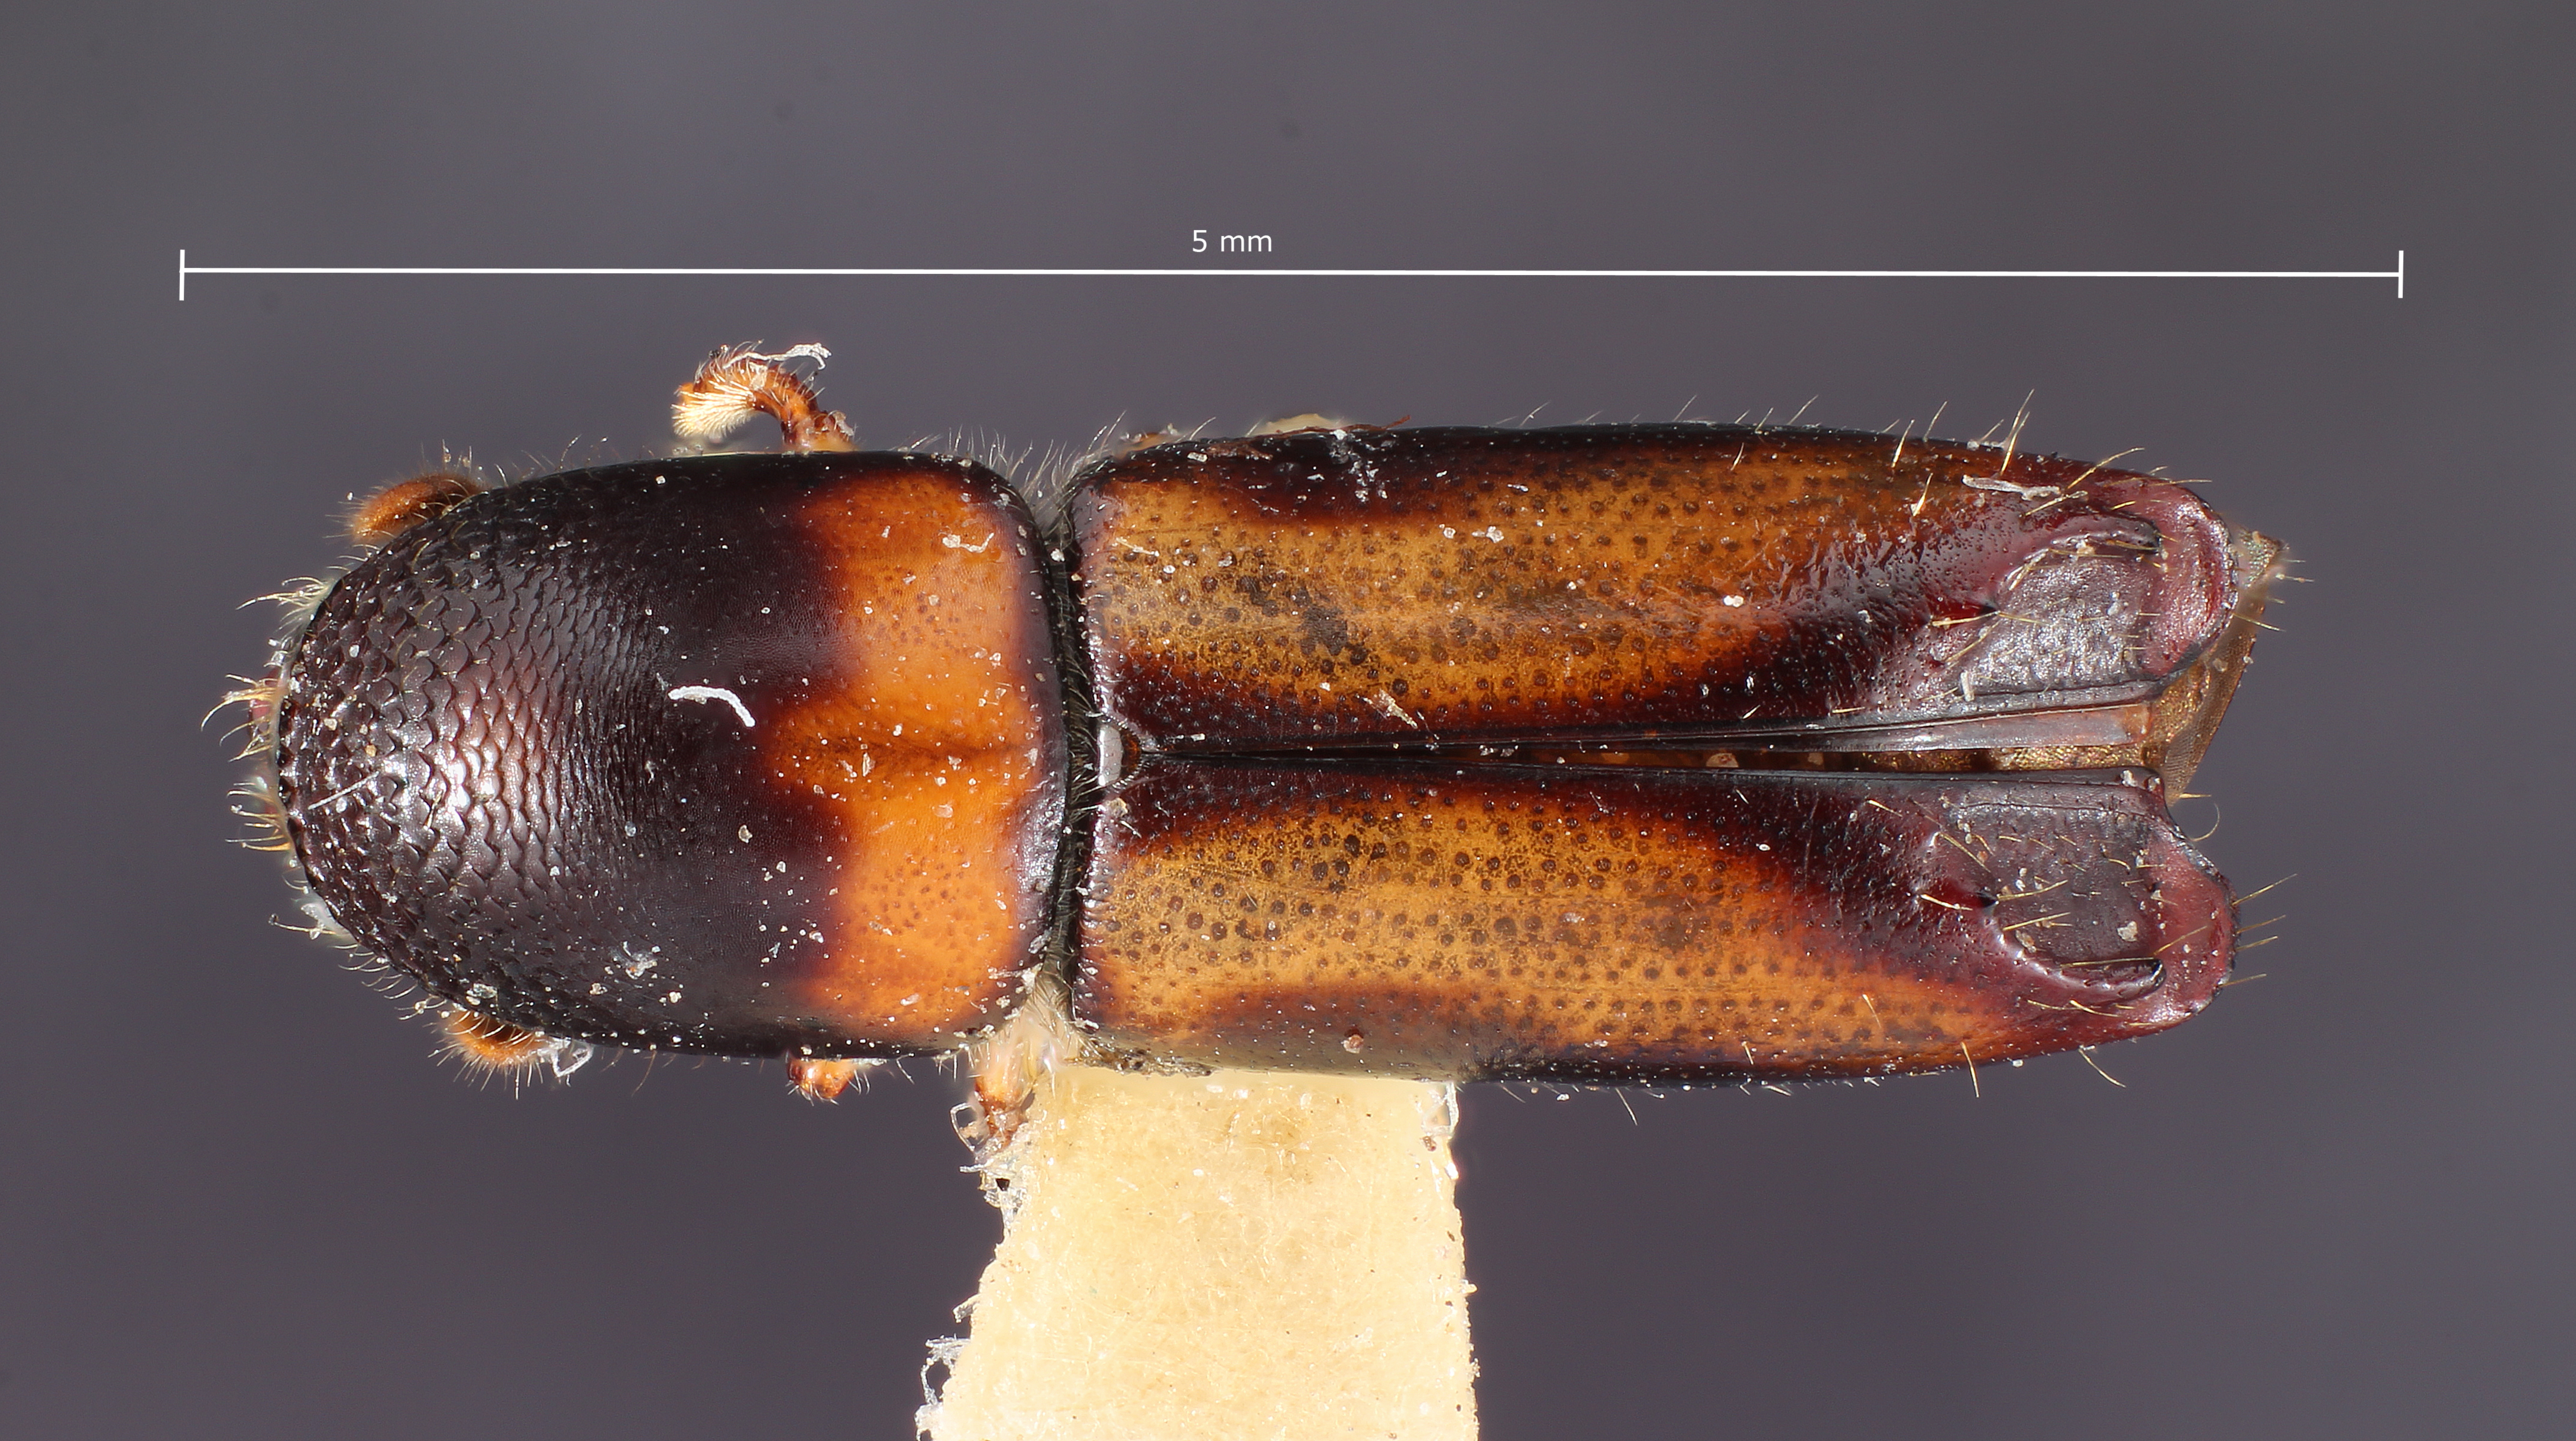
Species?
Monarthrum intermedium
